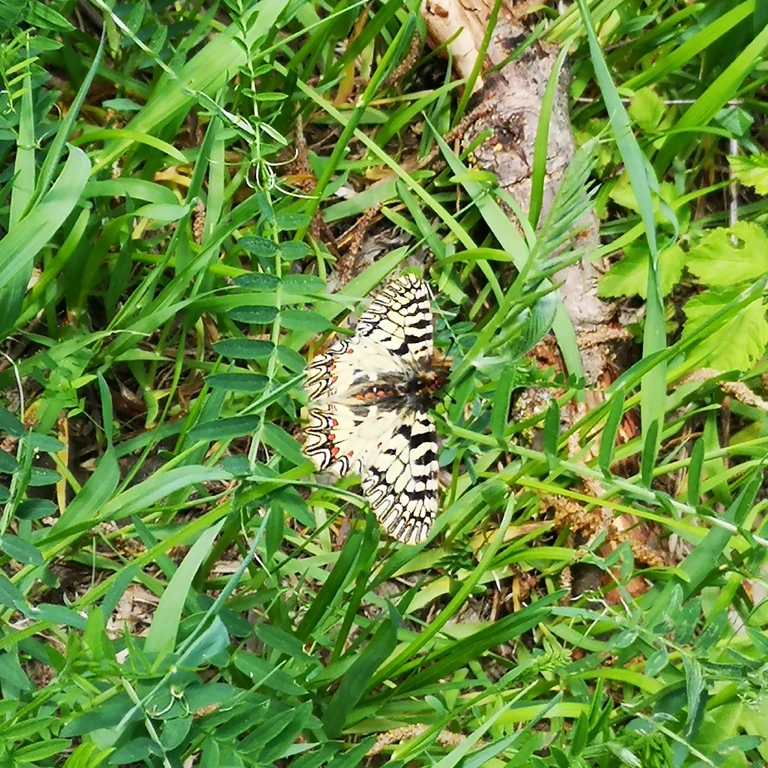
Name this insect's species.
Zerynthia polyxena
